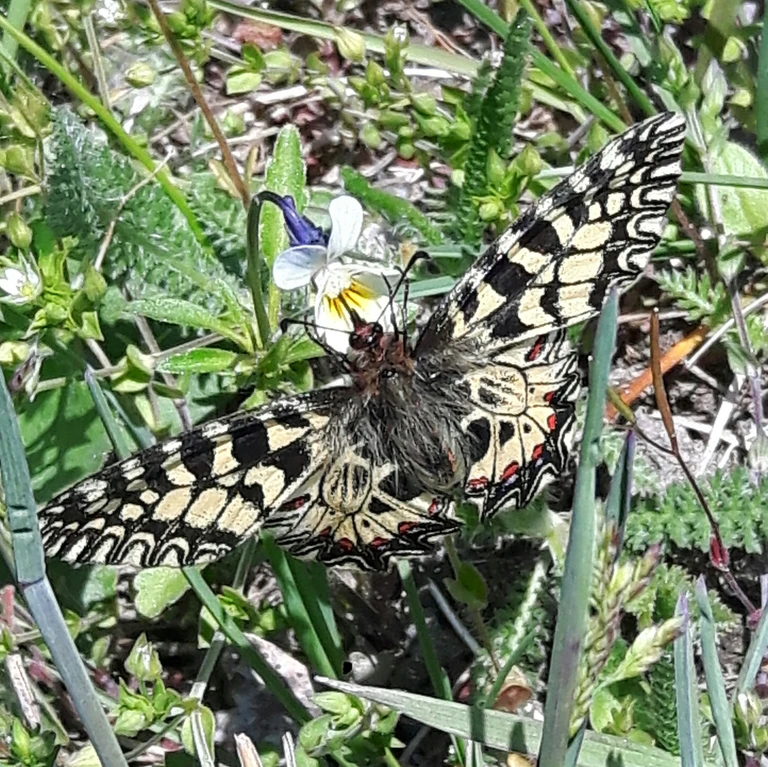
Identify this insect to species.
Zerynthia polyxena
